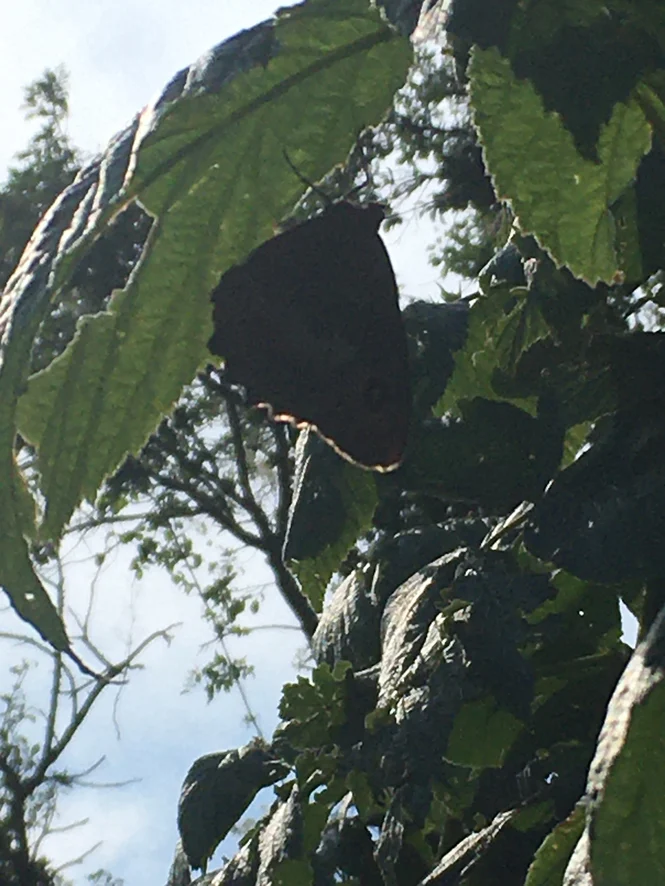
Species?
Maniola jurtina
